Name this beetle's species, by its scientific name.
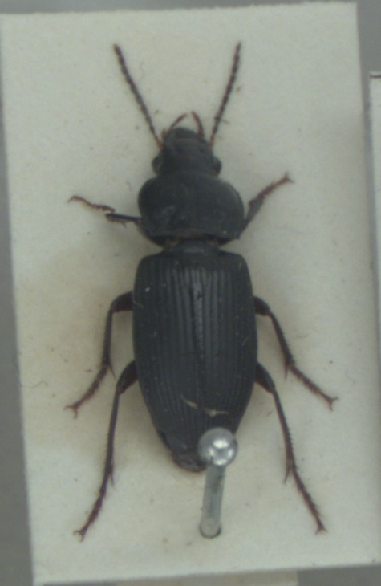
Anisodactylus binotatus
